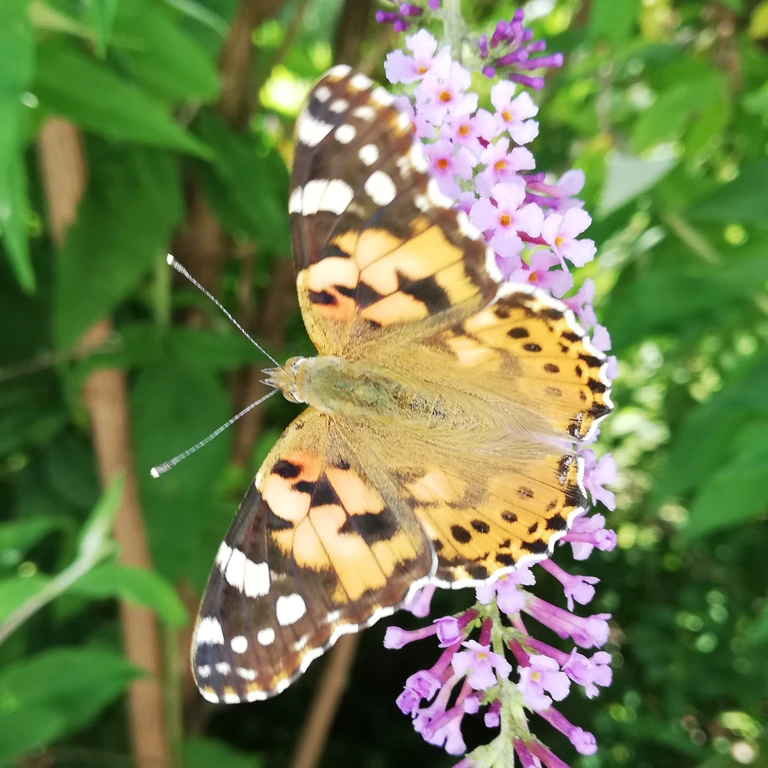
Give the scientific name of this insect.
Vanessa cardui
